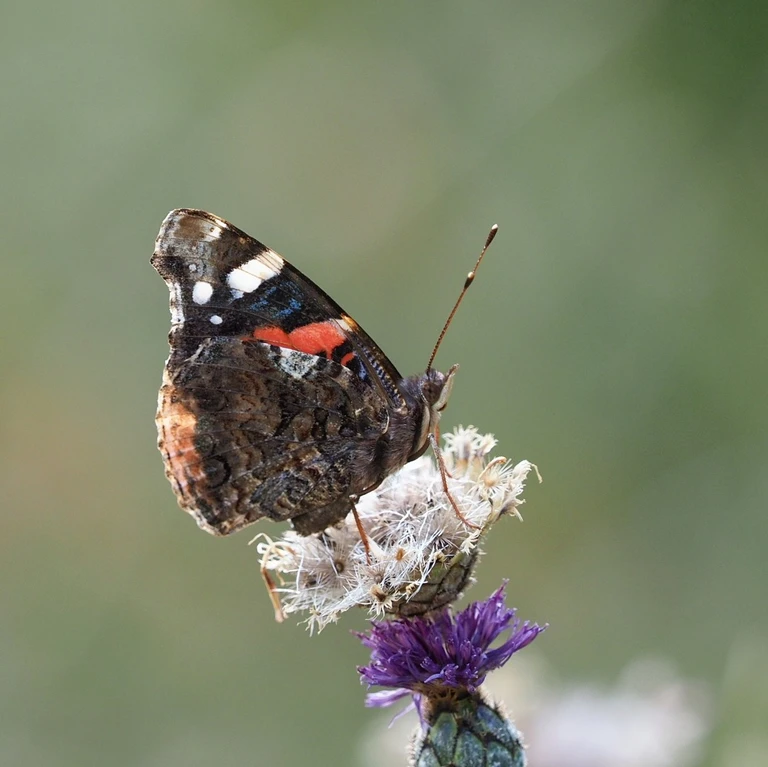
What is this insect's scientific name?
Vanessa atalanta
